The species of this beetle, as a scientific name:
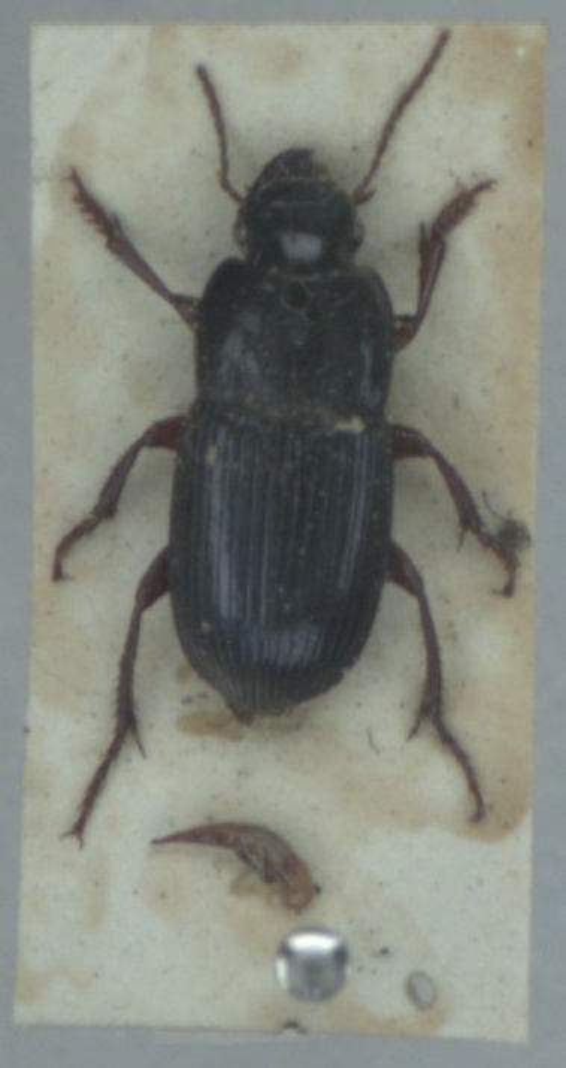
Harpalus rubripes
